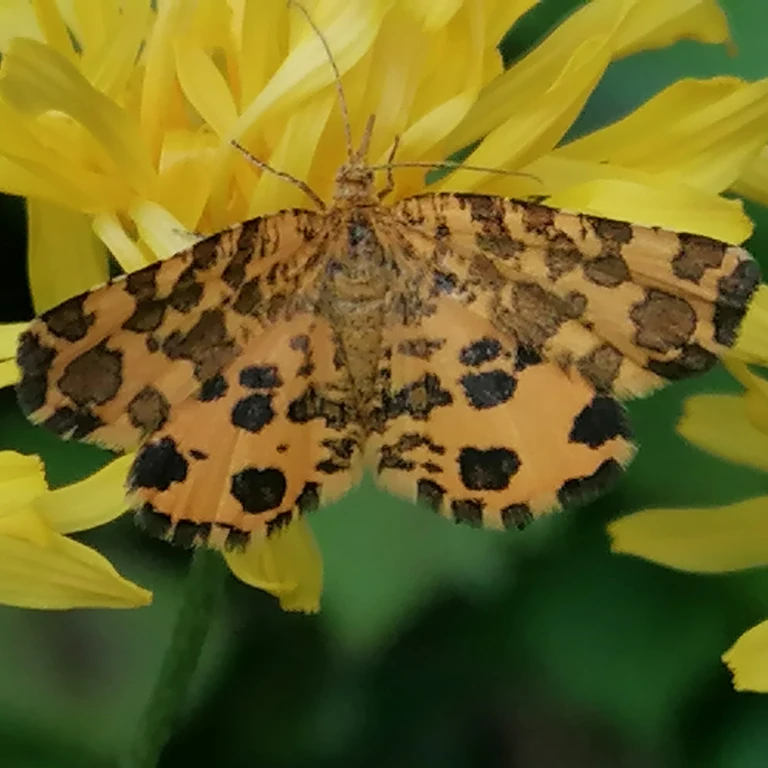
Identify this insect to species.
Pseudopanthera macularia
